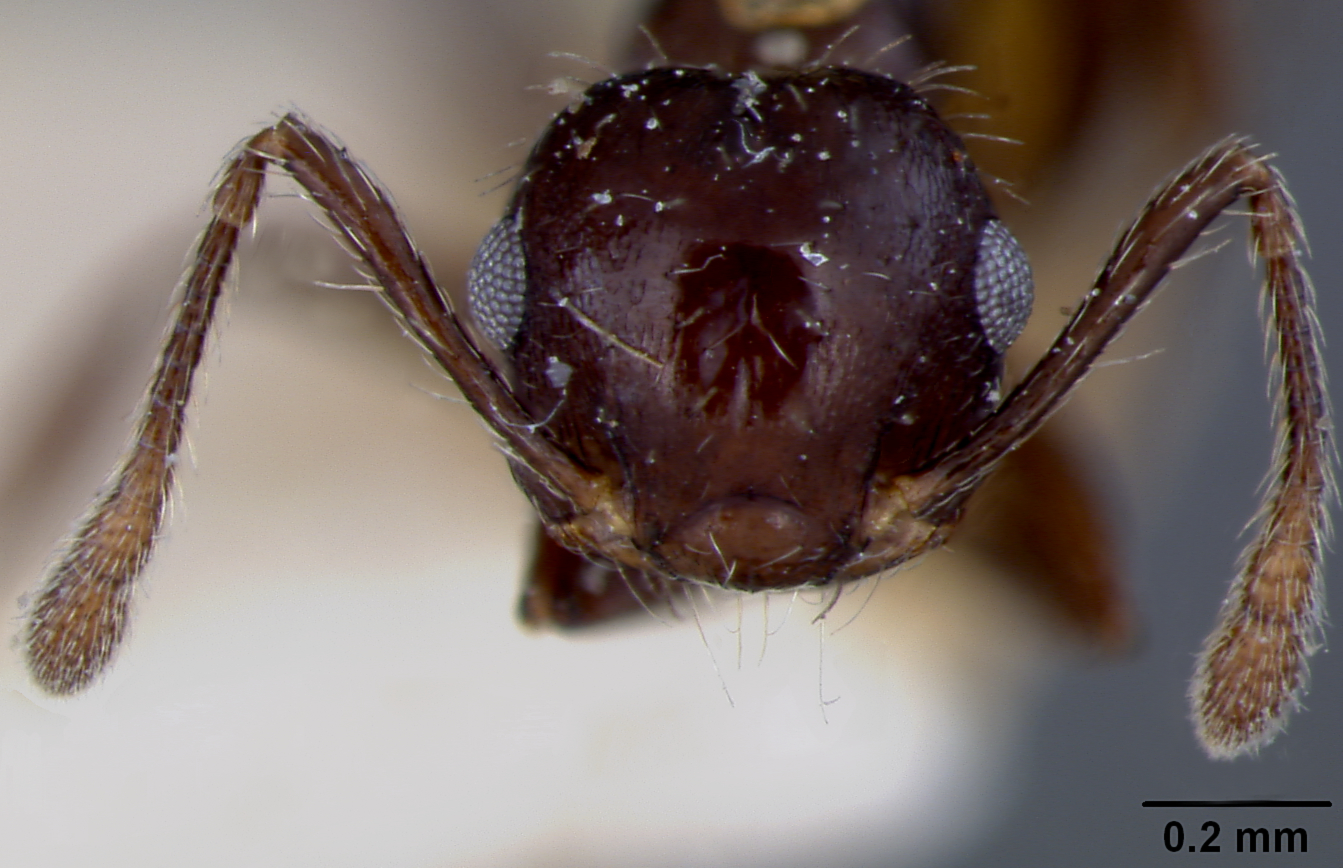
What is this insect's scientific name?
Crematogaster sulcata
